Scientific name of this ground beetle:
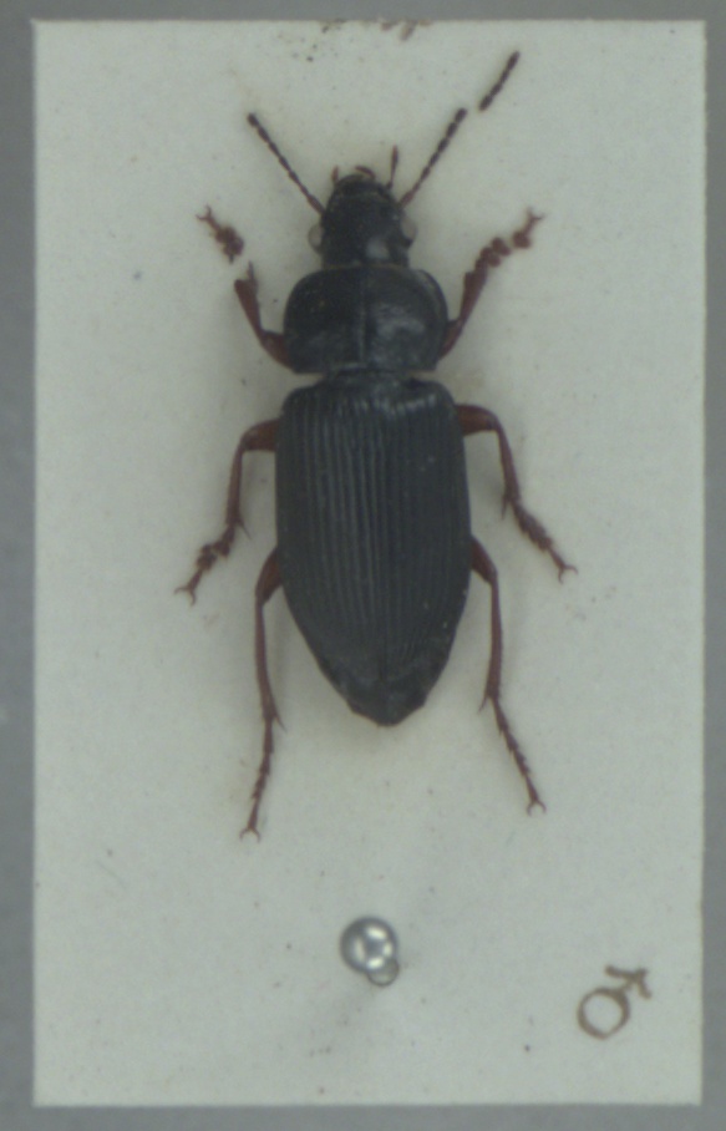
Anisodactylus binotatus
